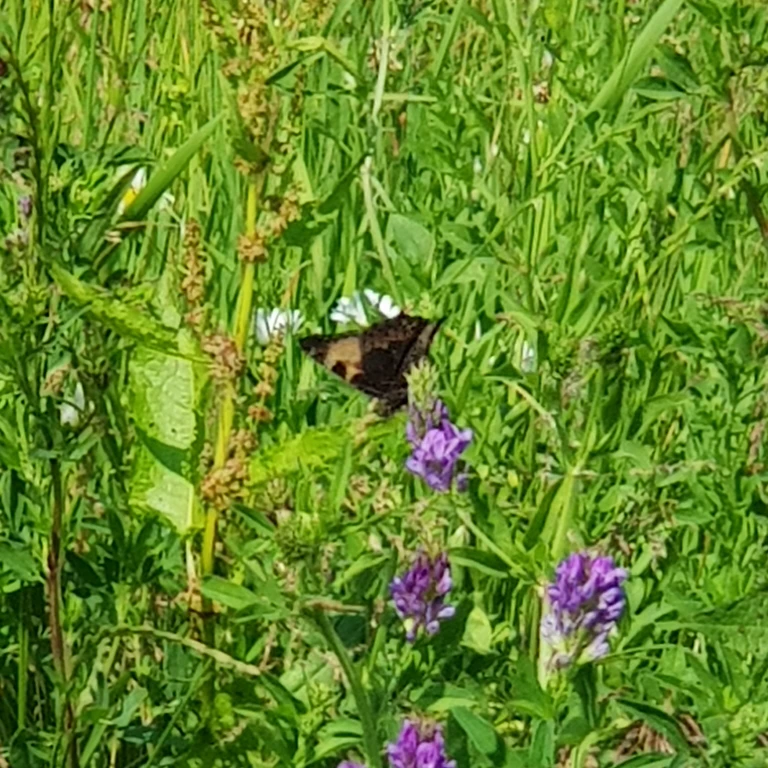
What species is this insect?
Aglais urticae
